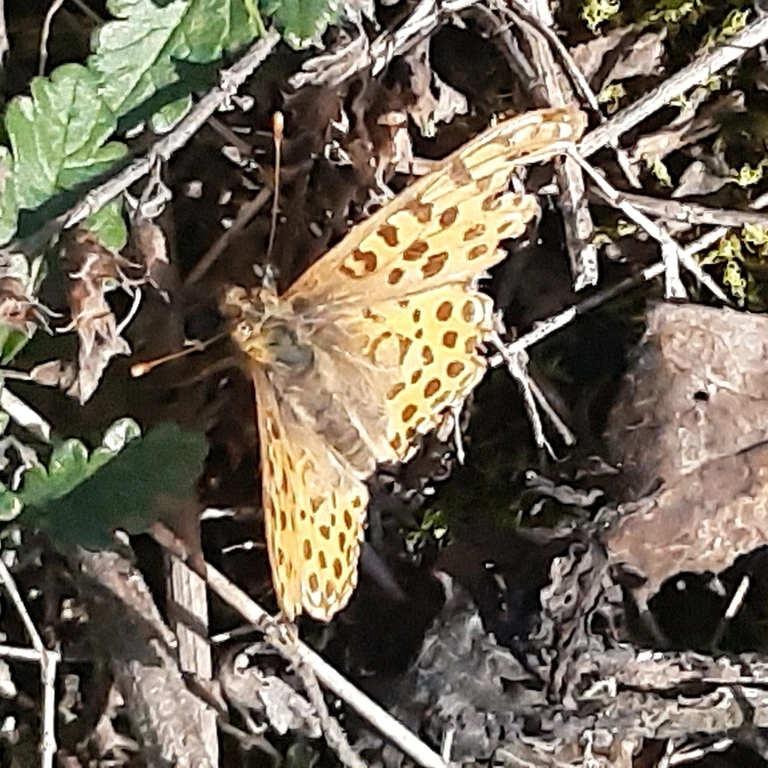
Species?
Issoria lathonia
